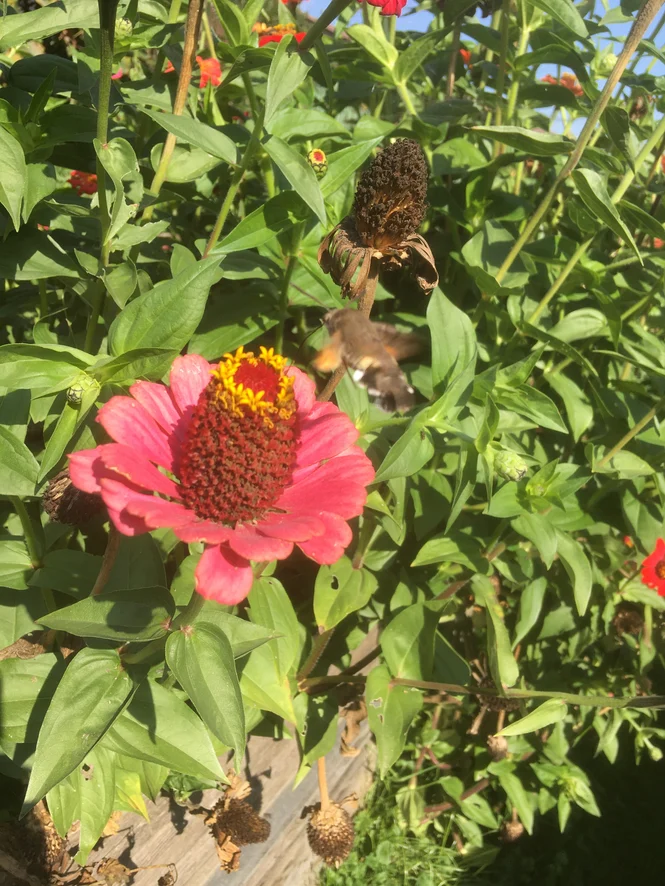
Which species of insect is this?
Macroglossum stellatarum
